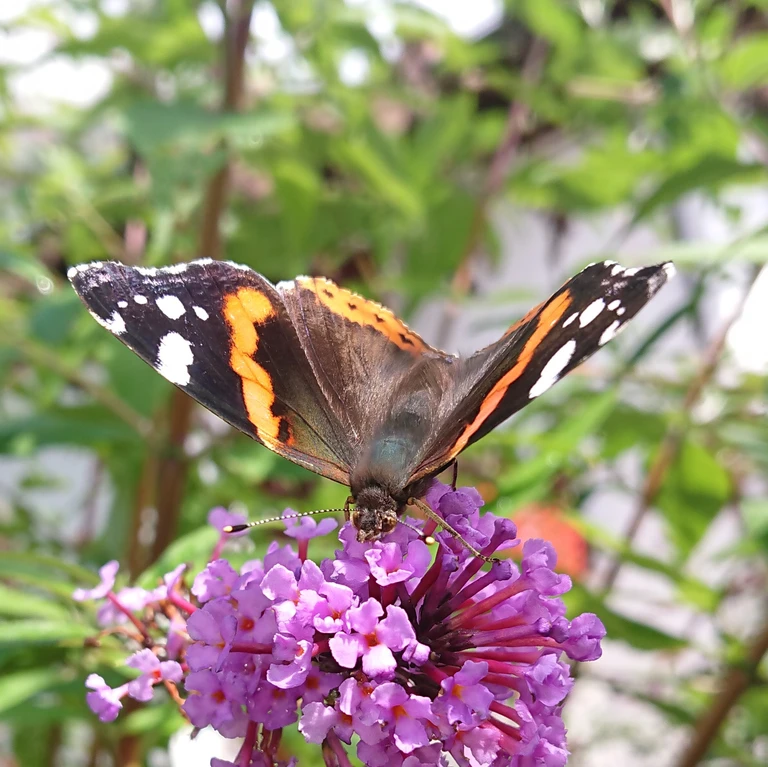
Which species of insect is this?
Vanessa atalanta
